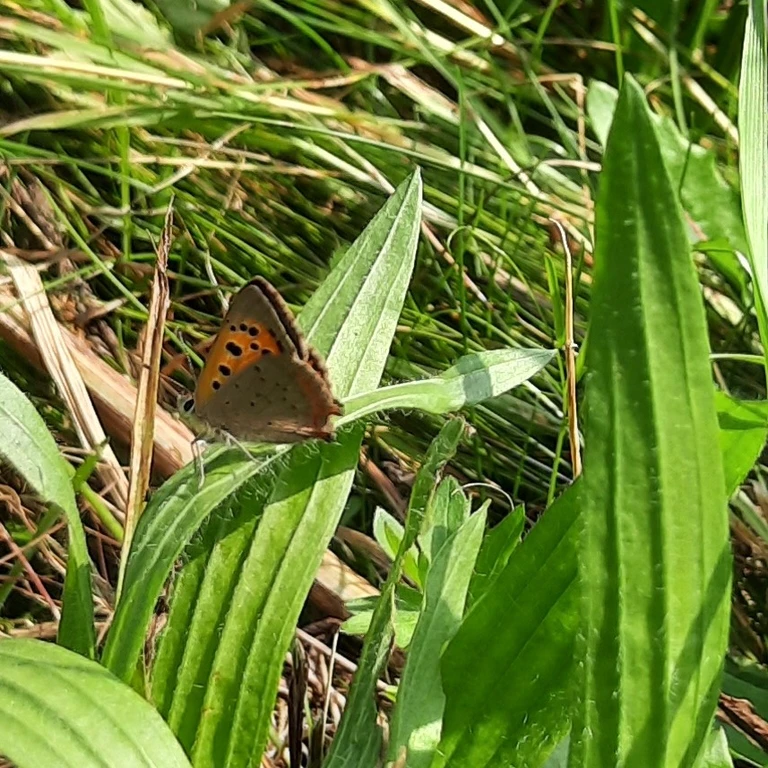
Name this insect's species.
Lycaena phlaeas
